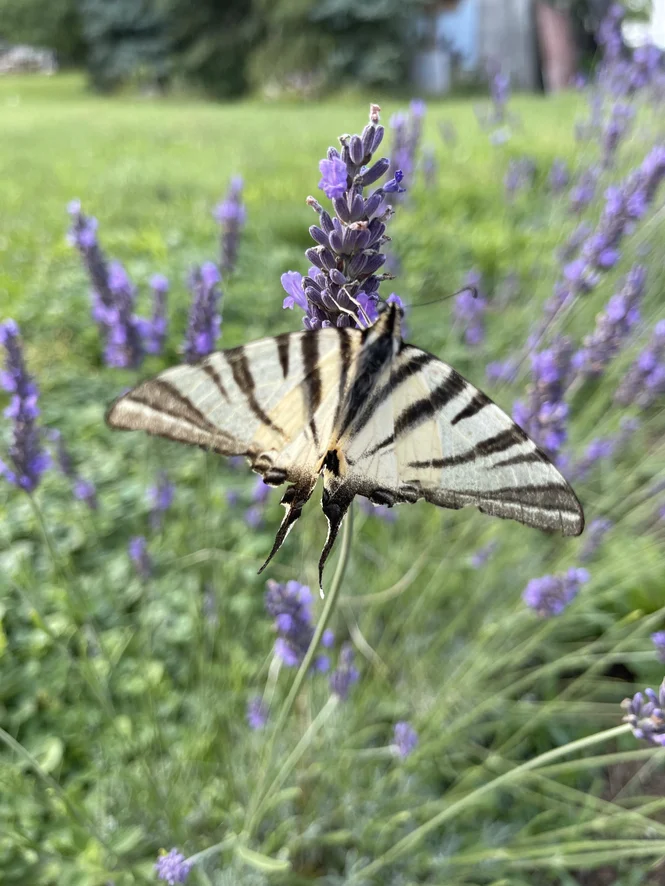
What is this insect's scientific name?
Iphiclides podalirius
